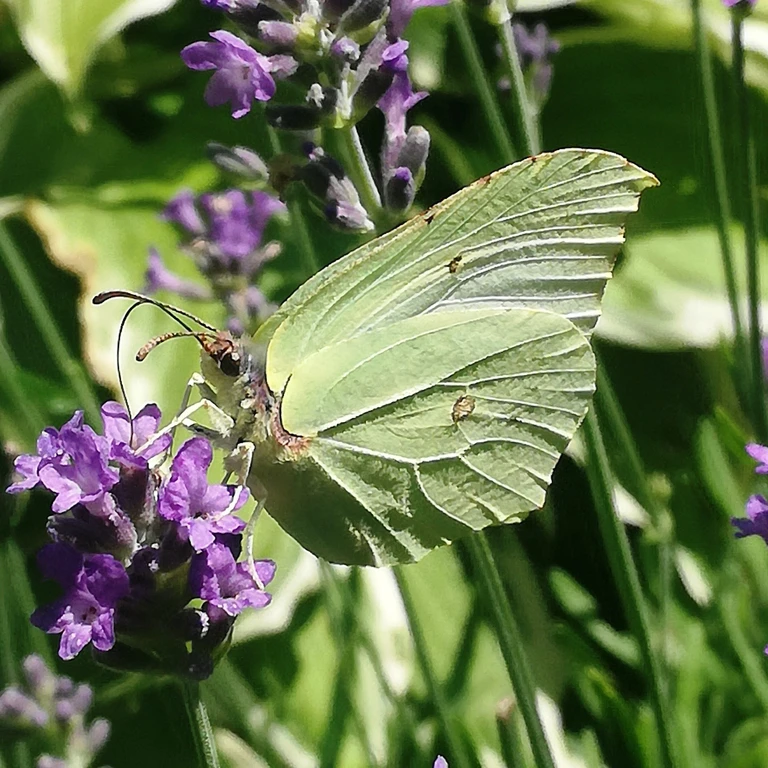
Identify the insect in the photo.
Gonepteryx rhamni
